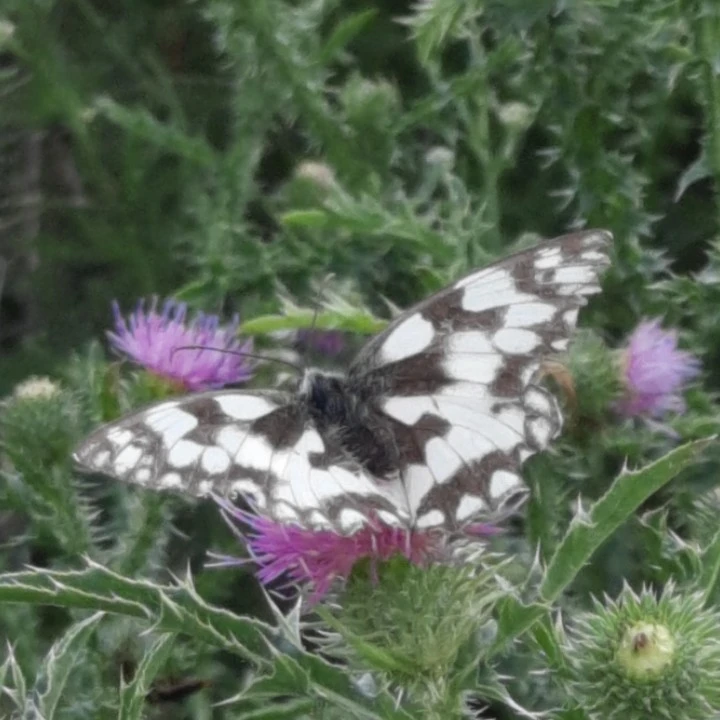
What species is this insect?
Melanargia galathea
